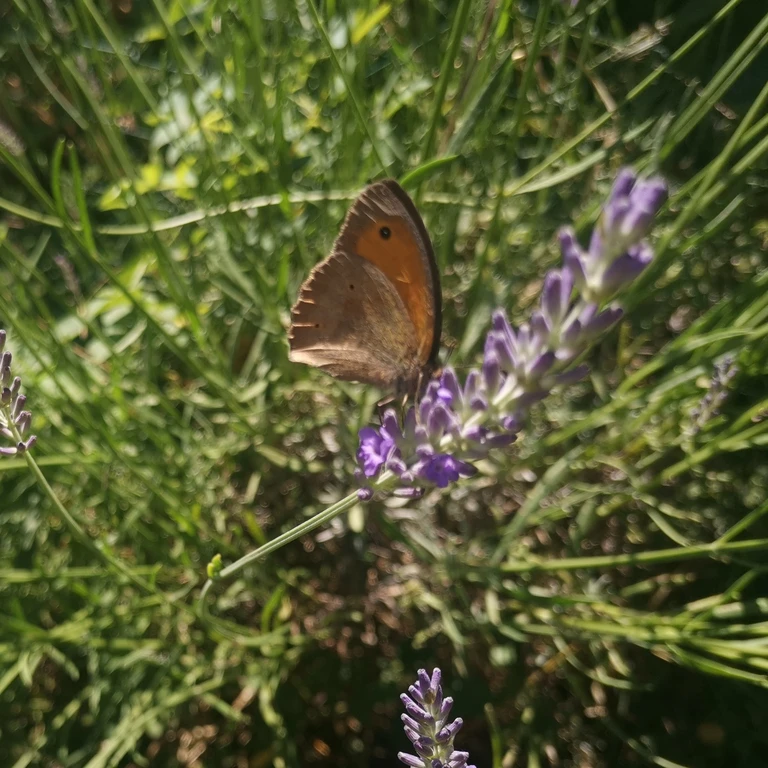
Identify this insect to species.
Maniola jurtina
